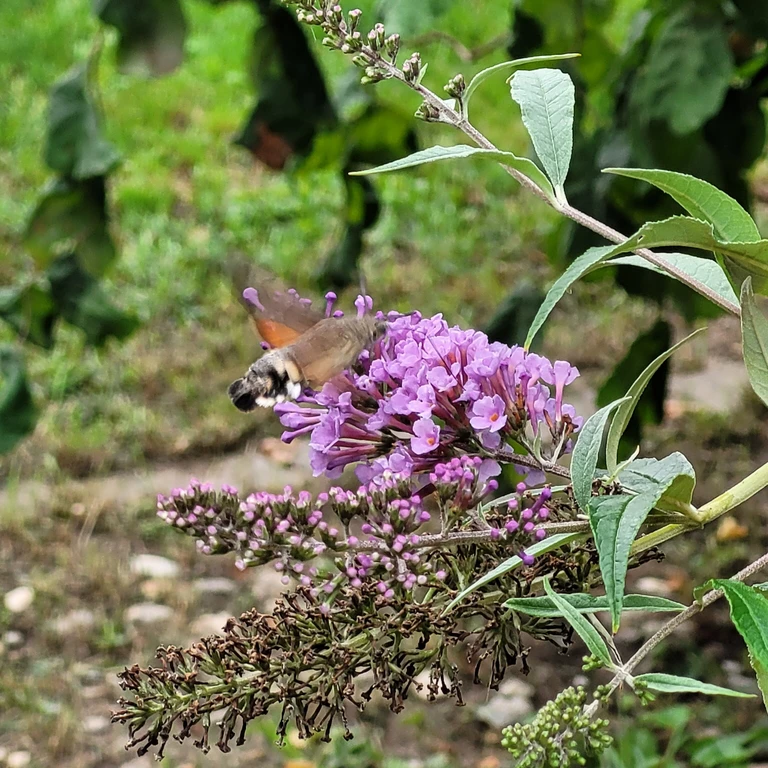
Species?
Macroglossum stellatarum
